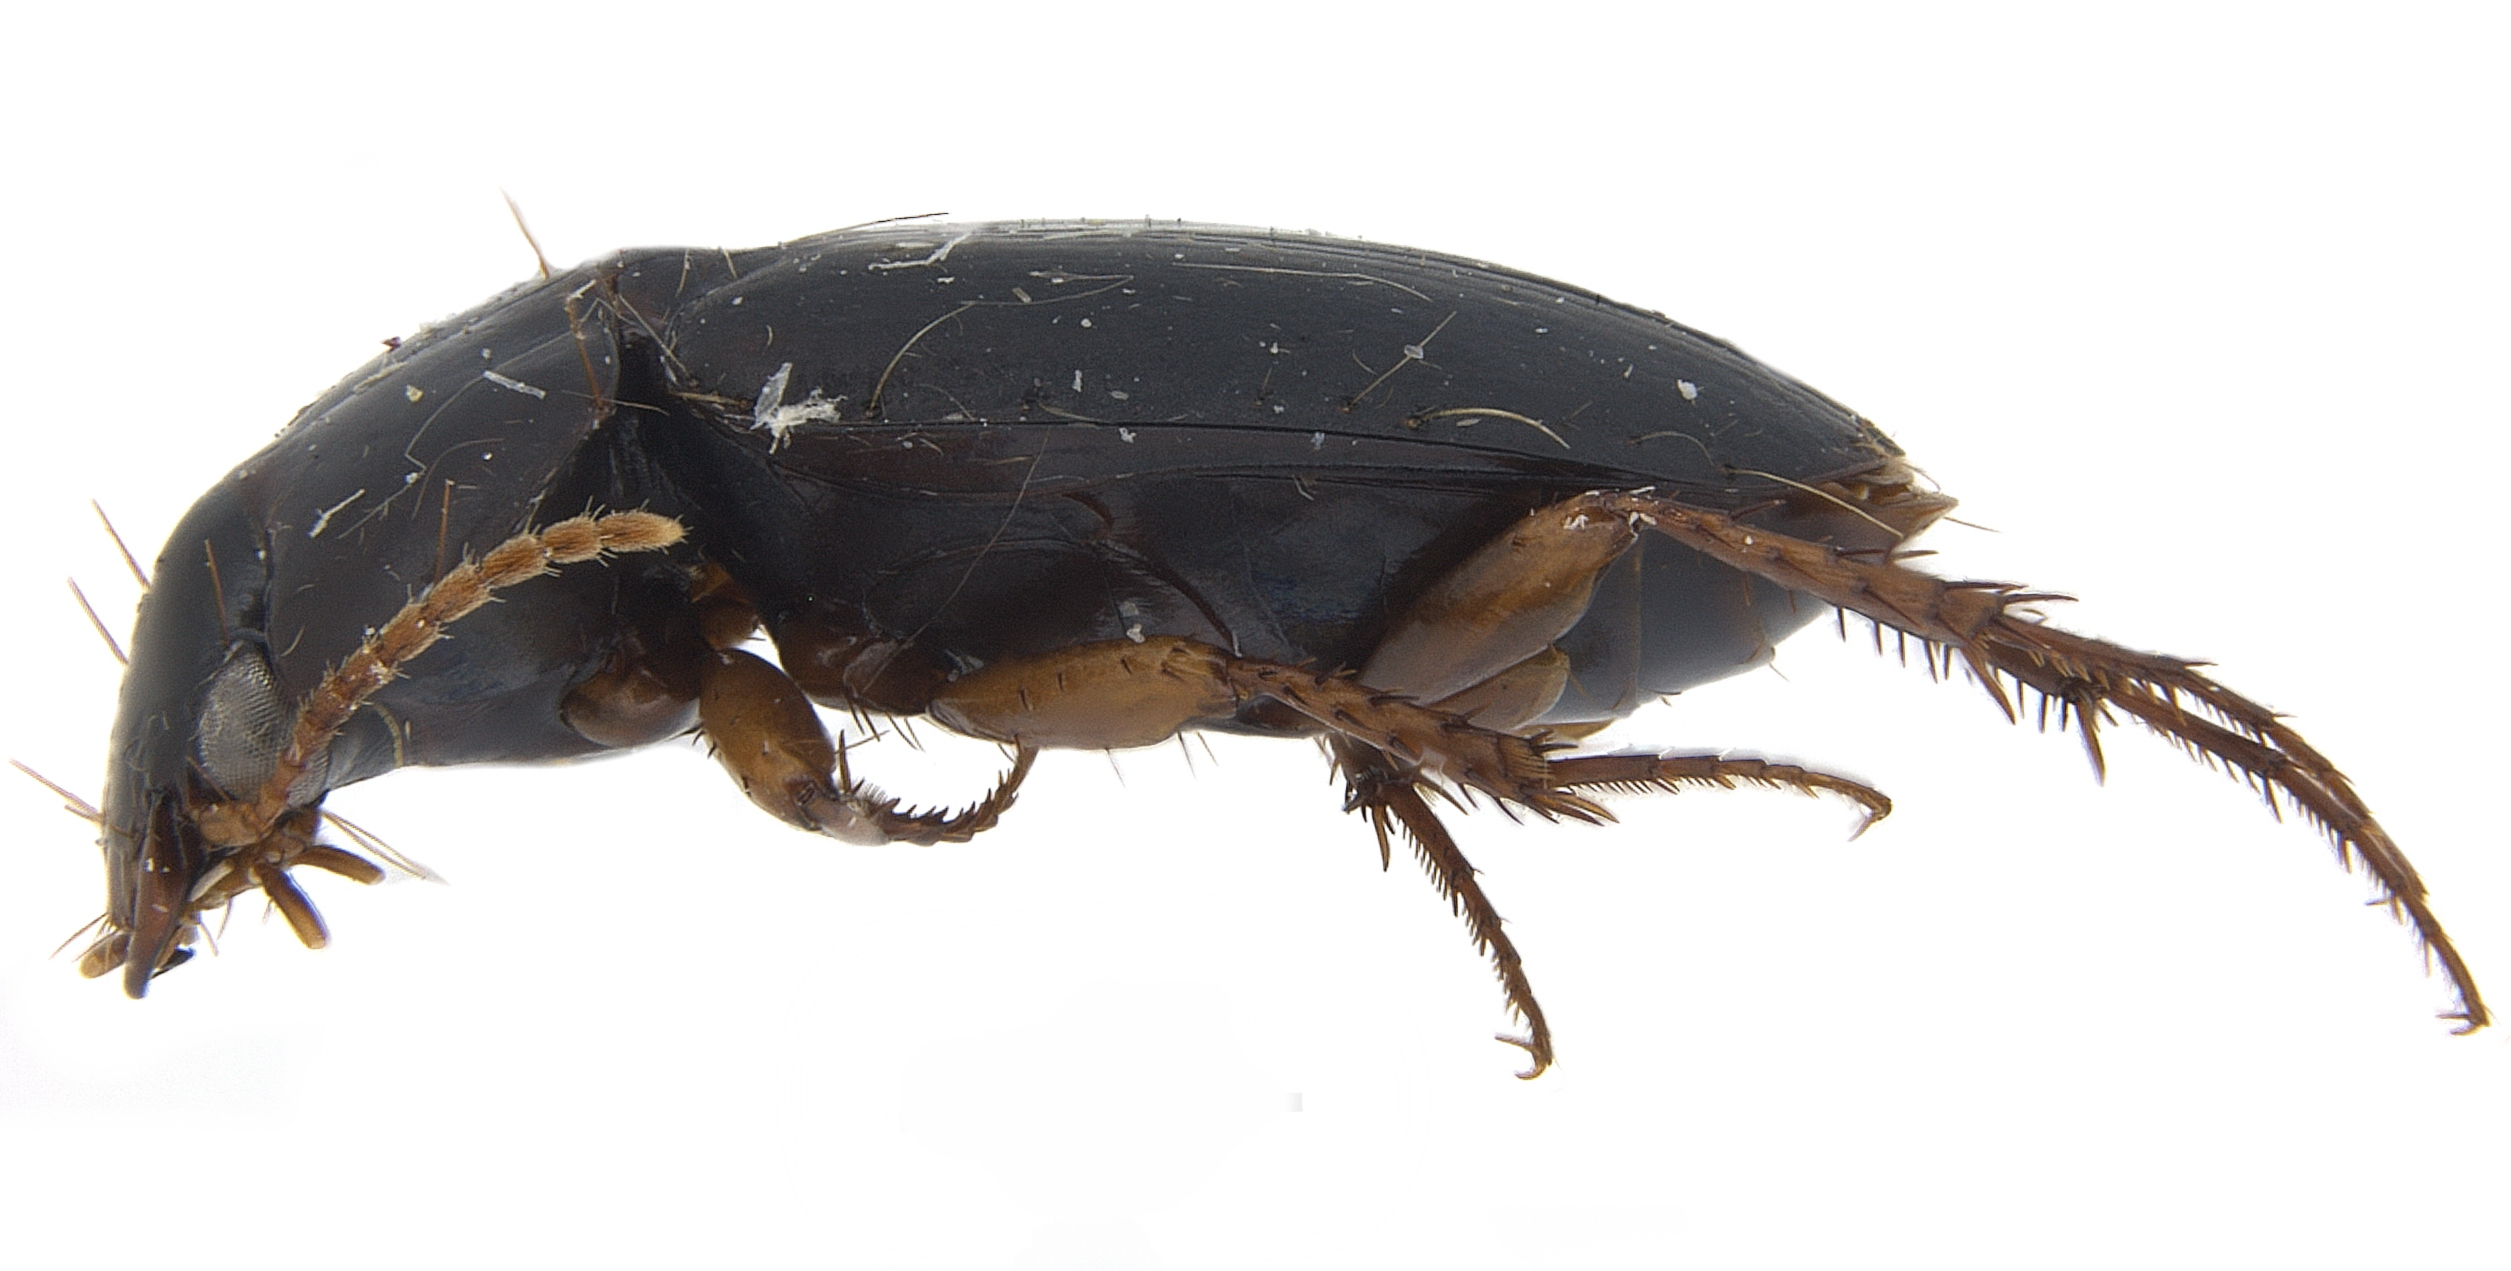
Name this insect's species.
Aephnidius opaculus
